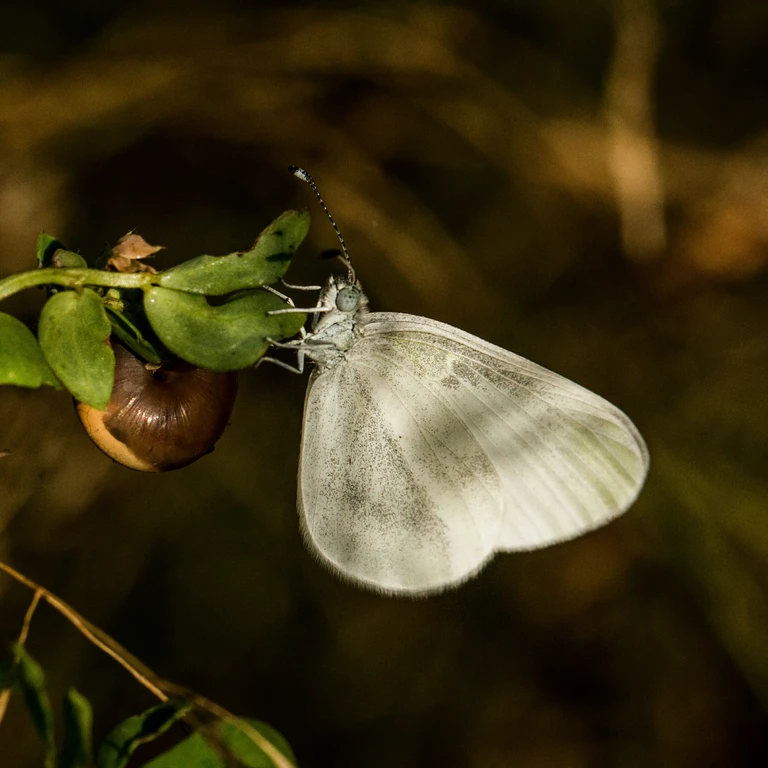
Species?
Leptidea sinapis/juvernica
